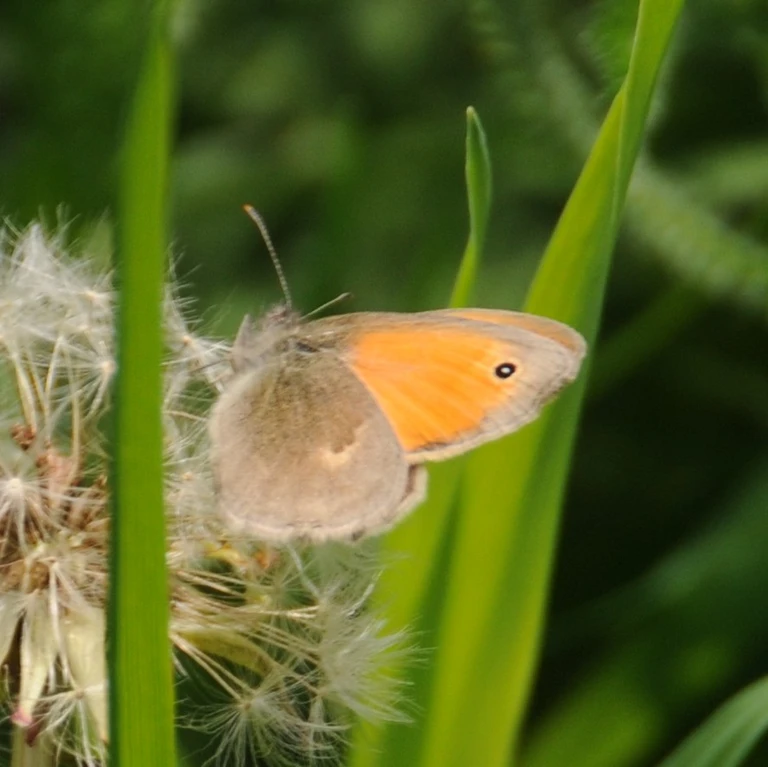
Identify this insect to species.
Coenonympha pamphilus
